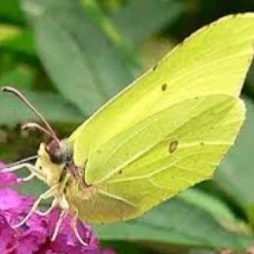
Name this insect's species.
Gonepteryx rhamni
